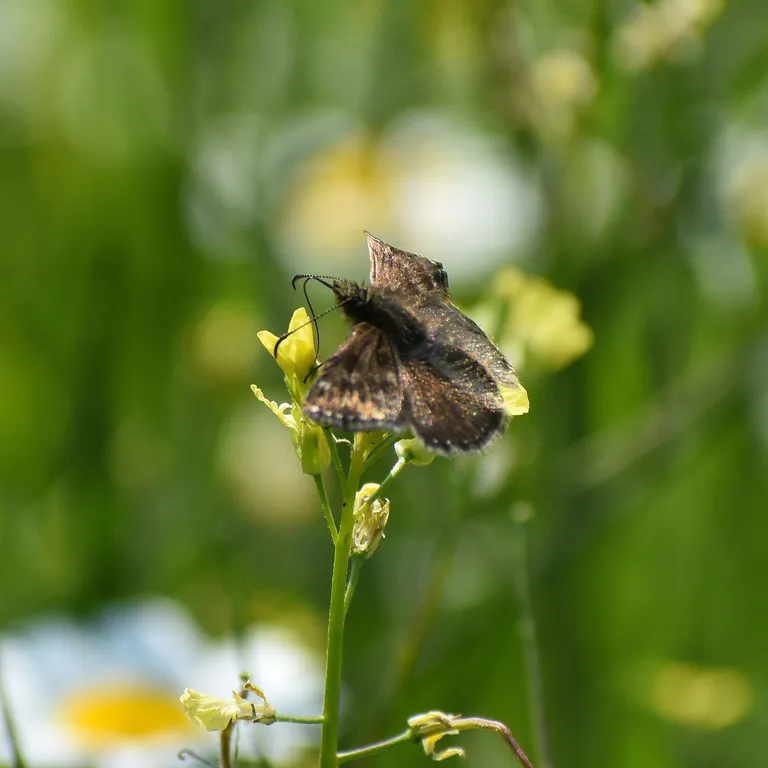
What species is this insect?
Erynnis tages
